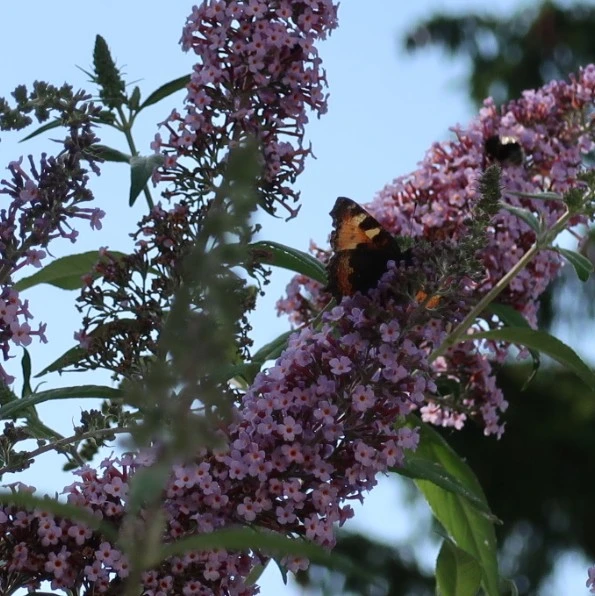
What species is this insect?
Aglais urticae
